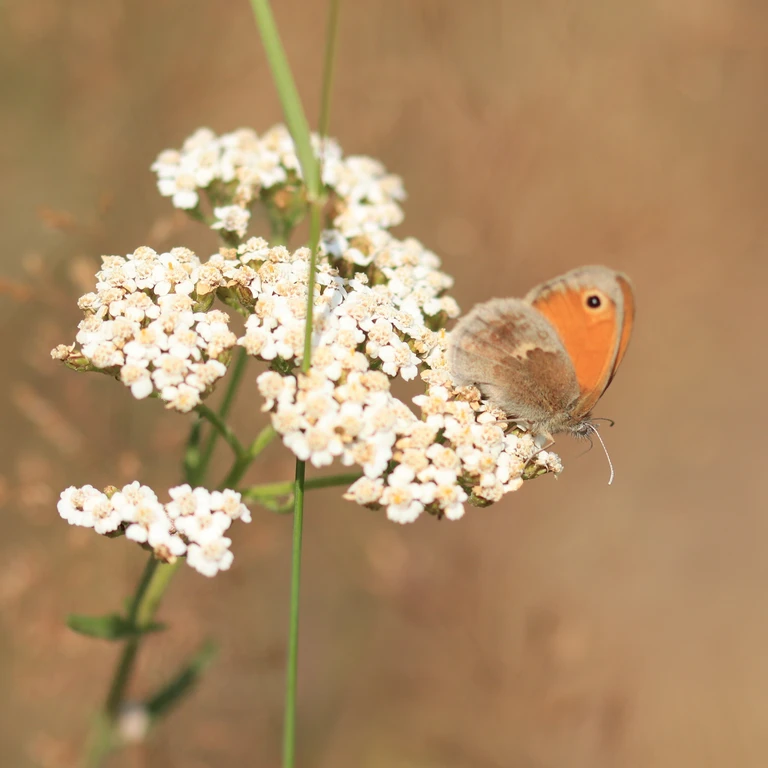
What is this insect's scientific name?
Coenonympha pamphilus
